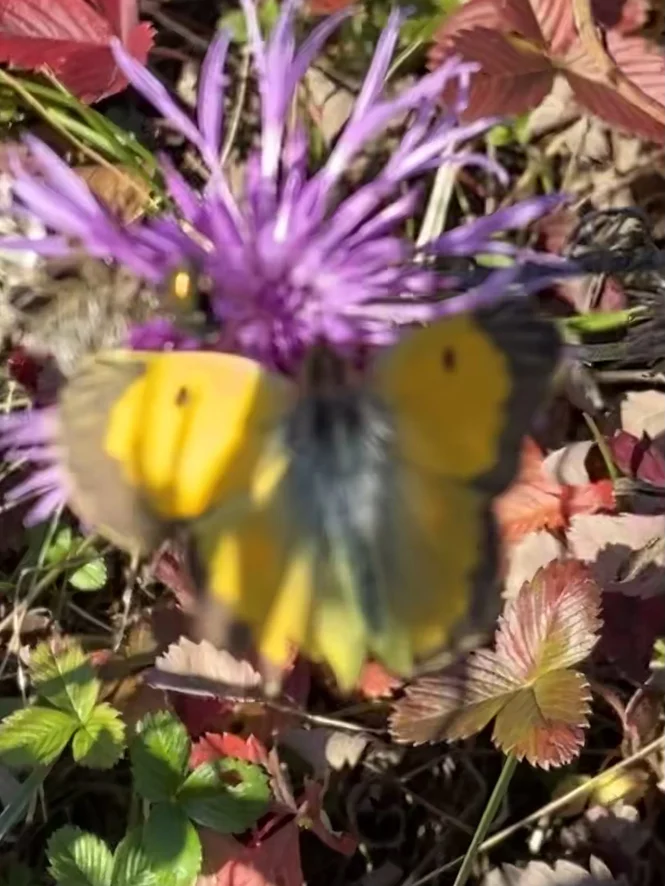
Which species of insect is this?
Colias croceus
